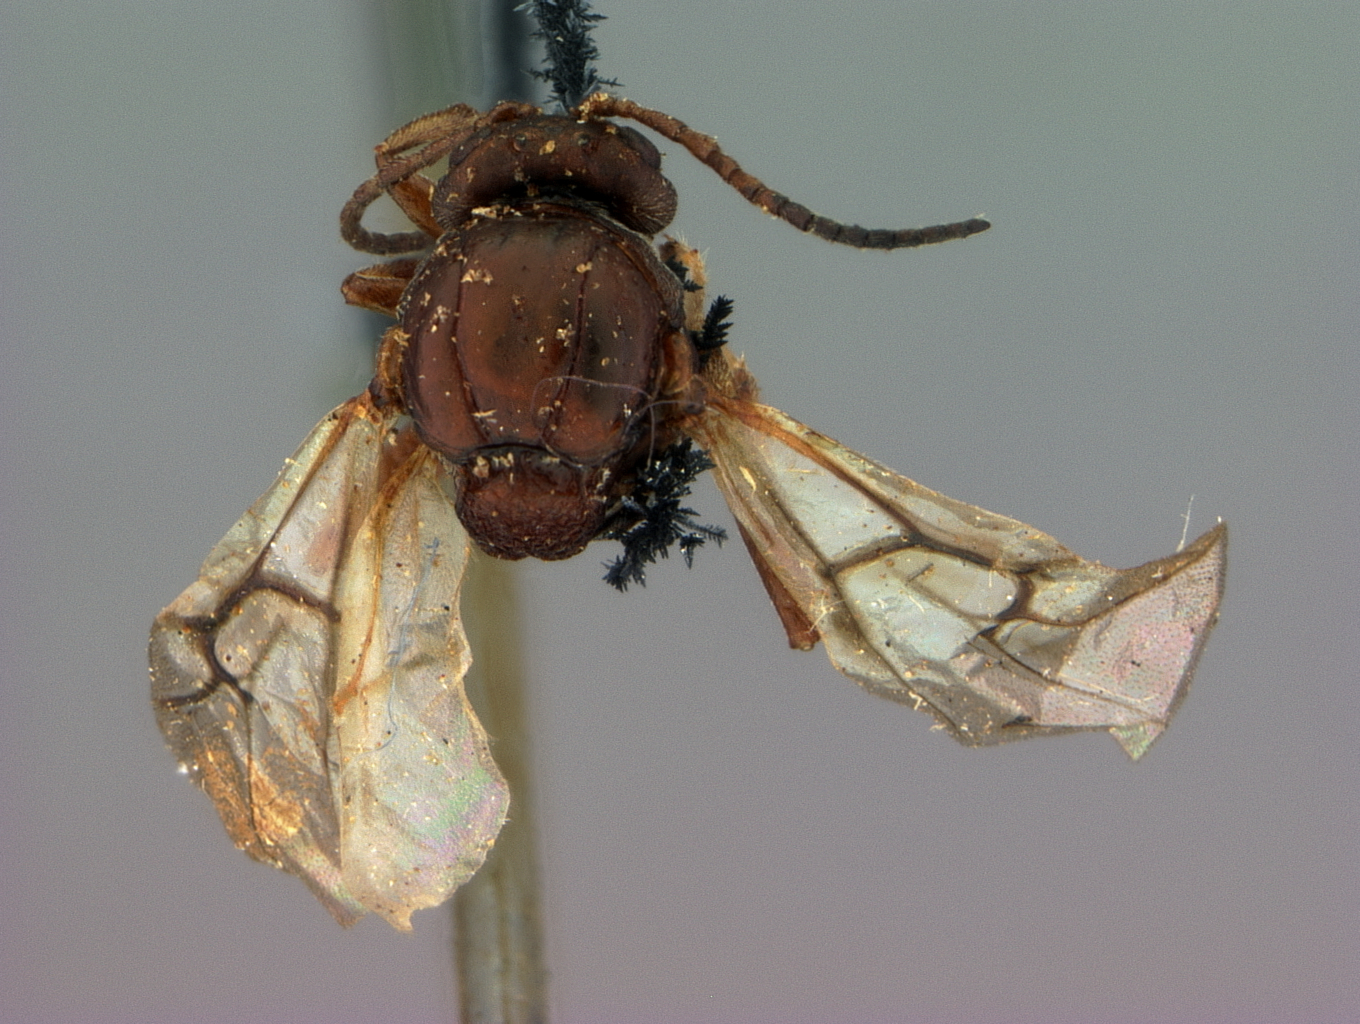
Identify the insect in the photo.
Andricus imbricariae
